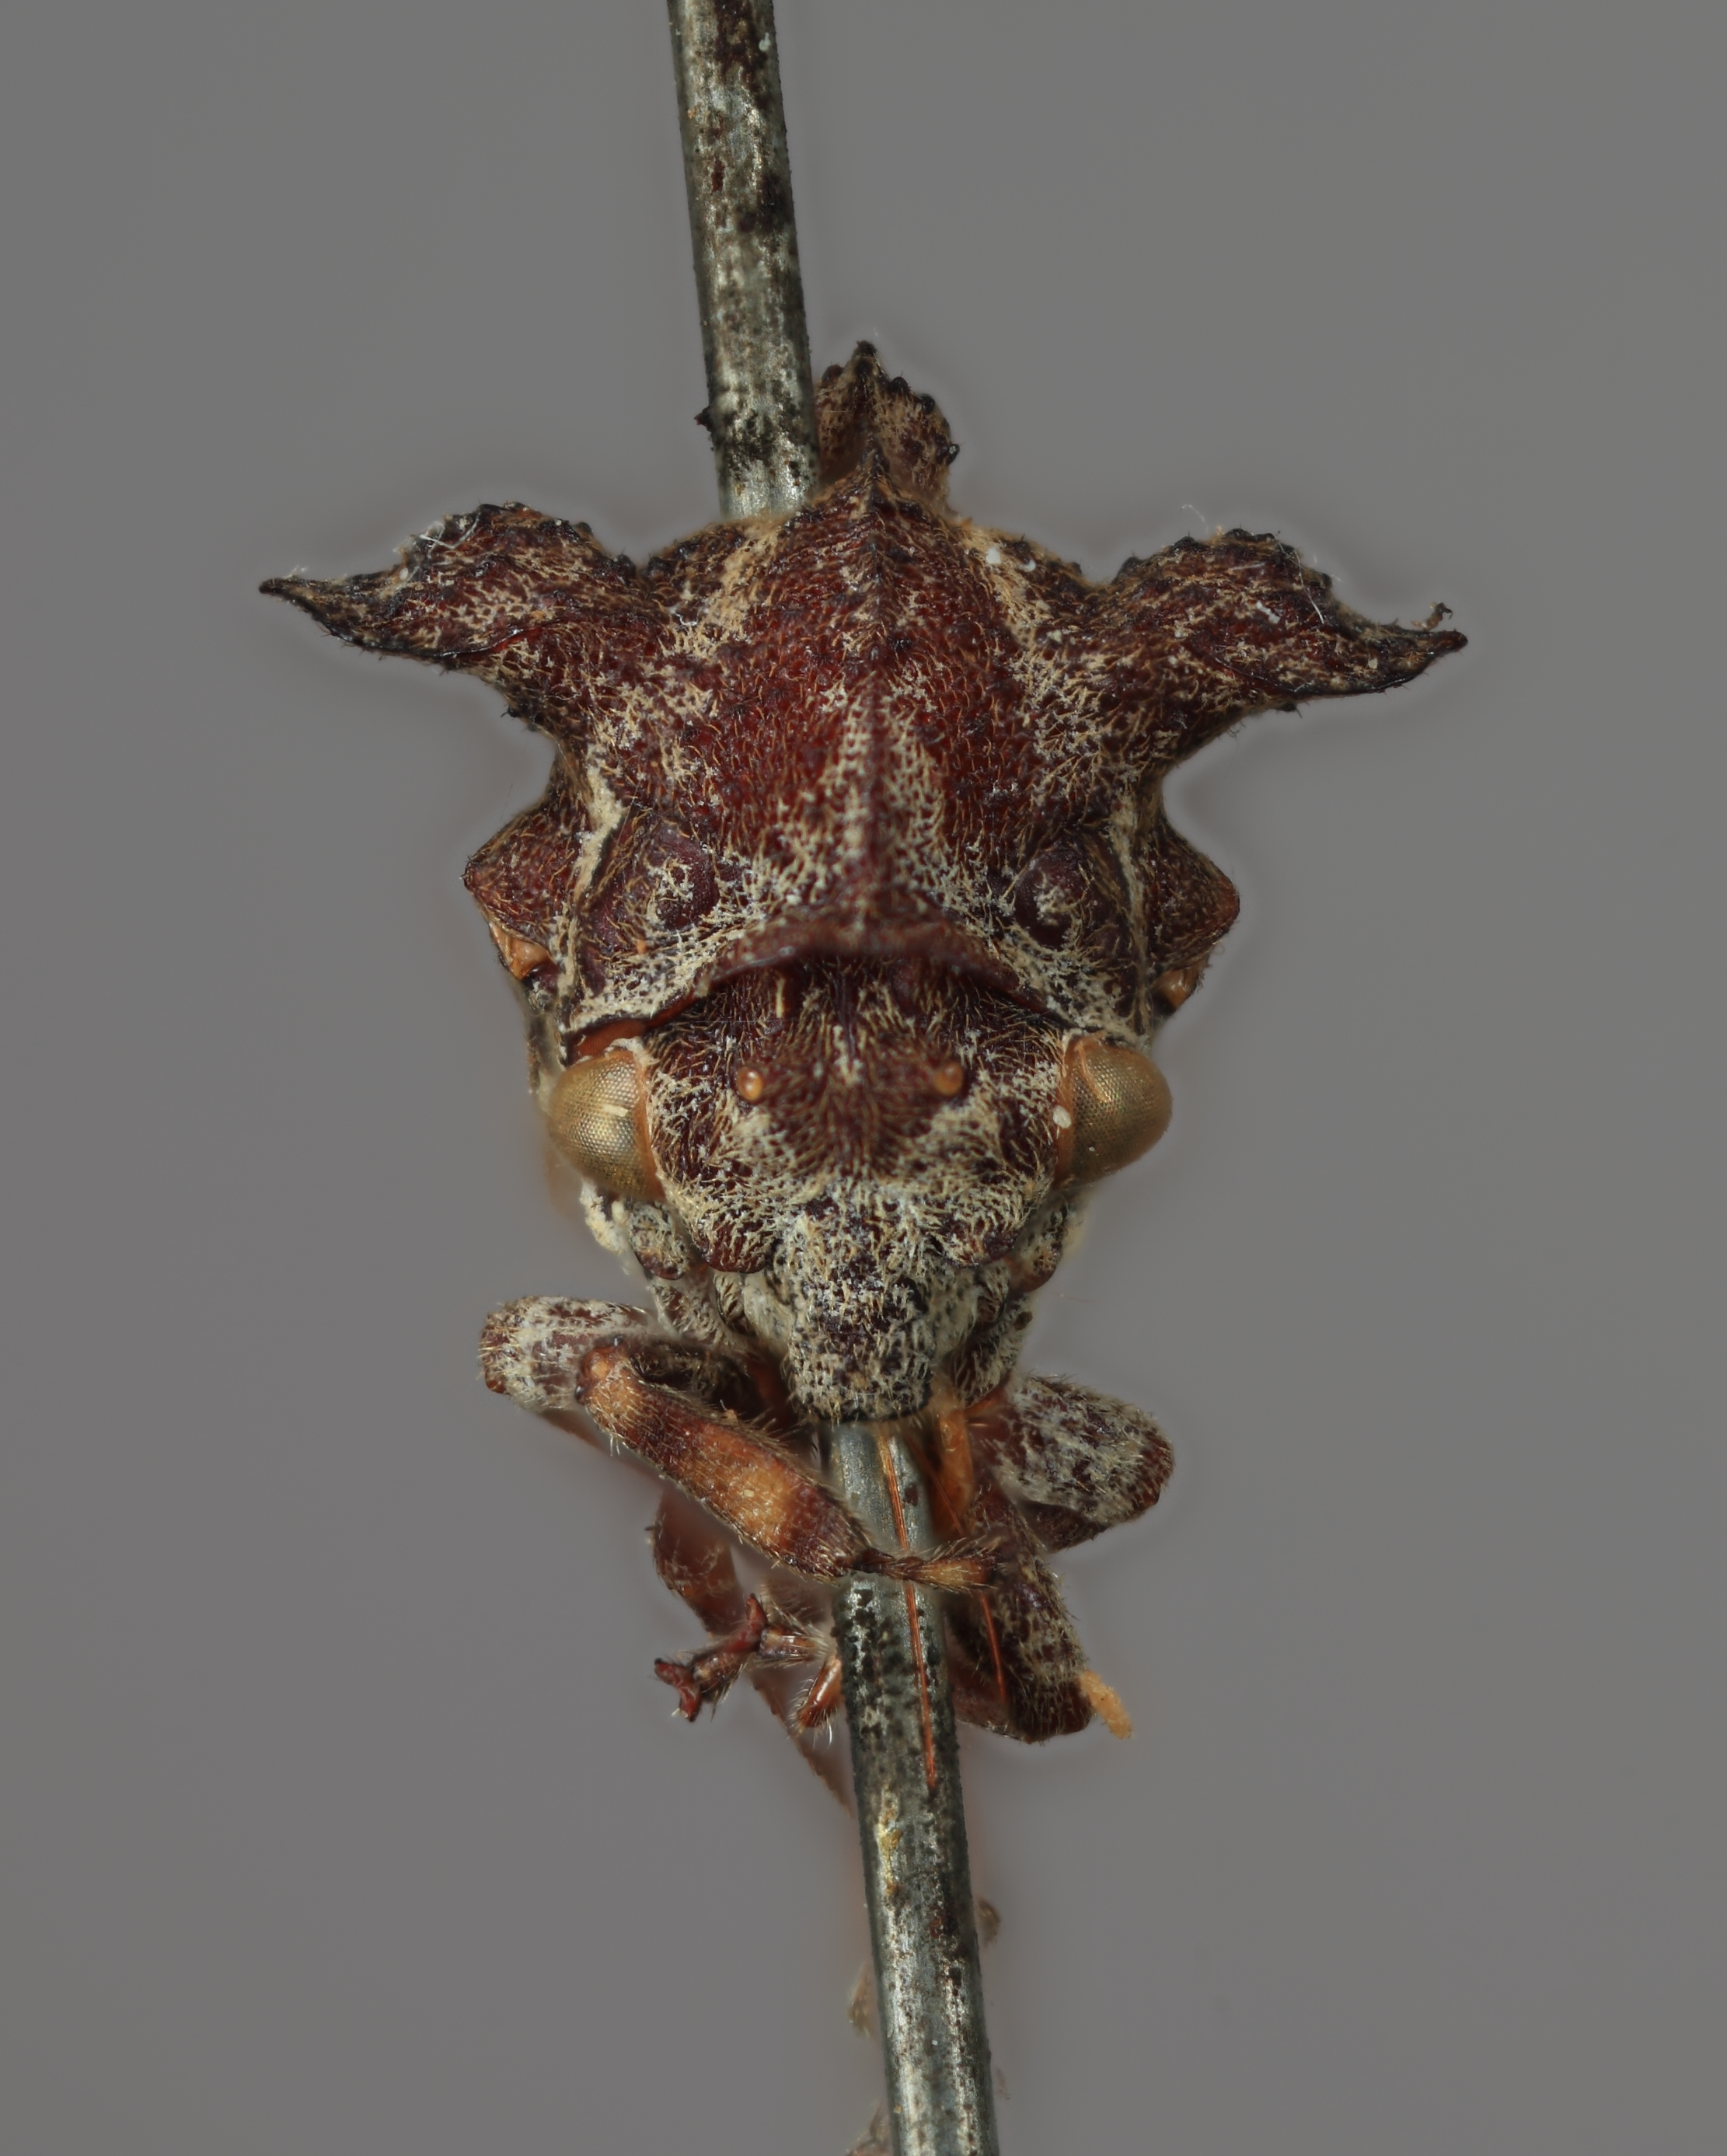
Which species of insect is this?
Anchonoides variegata
